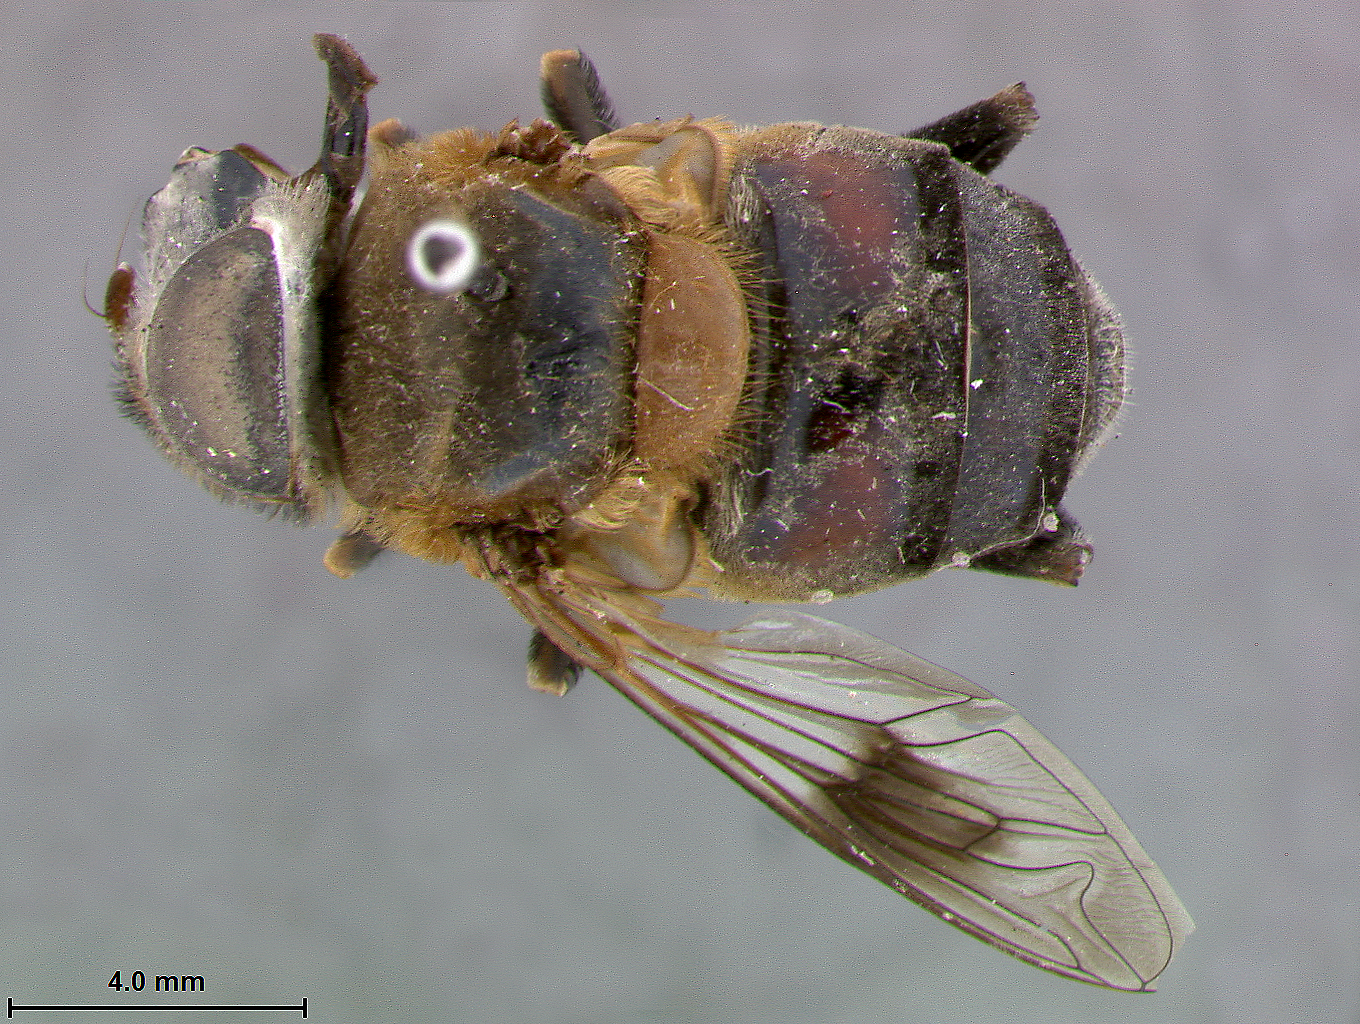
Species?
Eristalis flavoscutellatus
